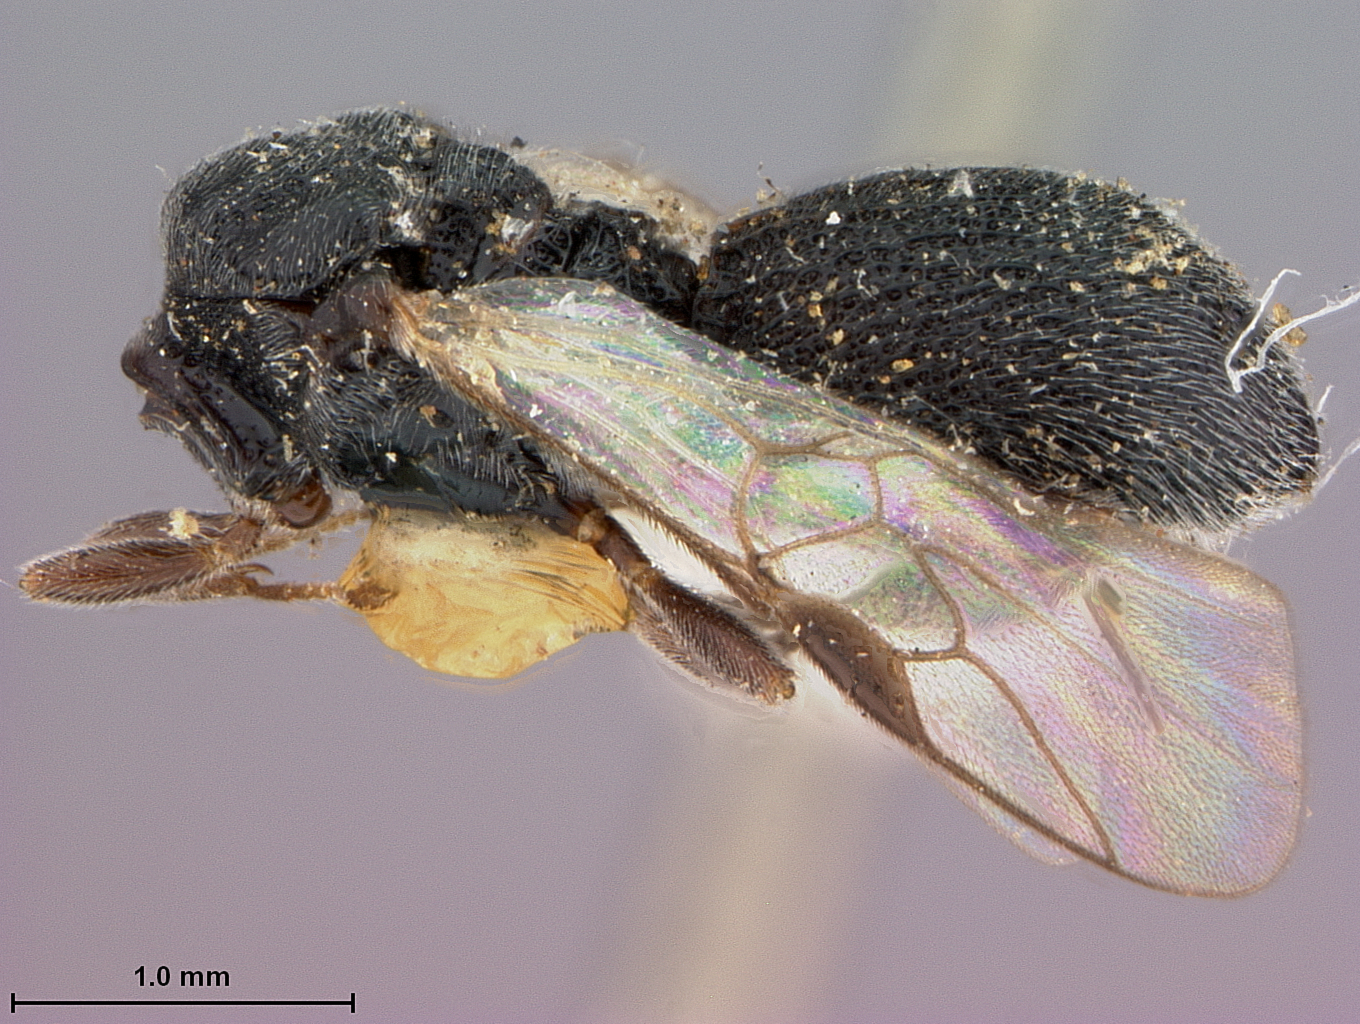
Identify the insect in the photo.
Urosigalphus nigripes
